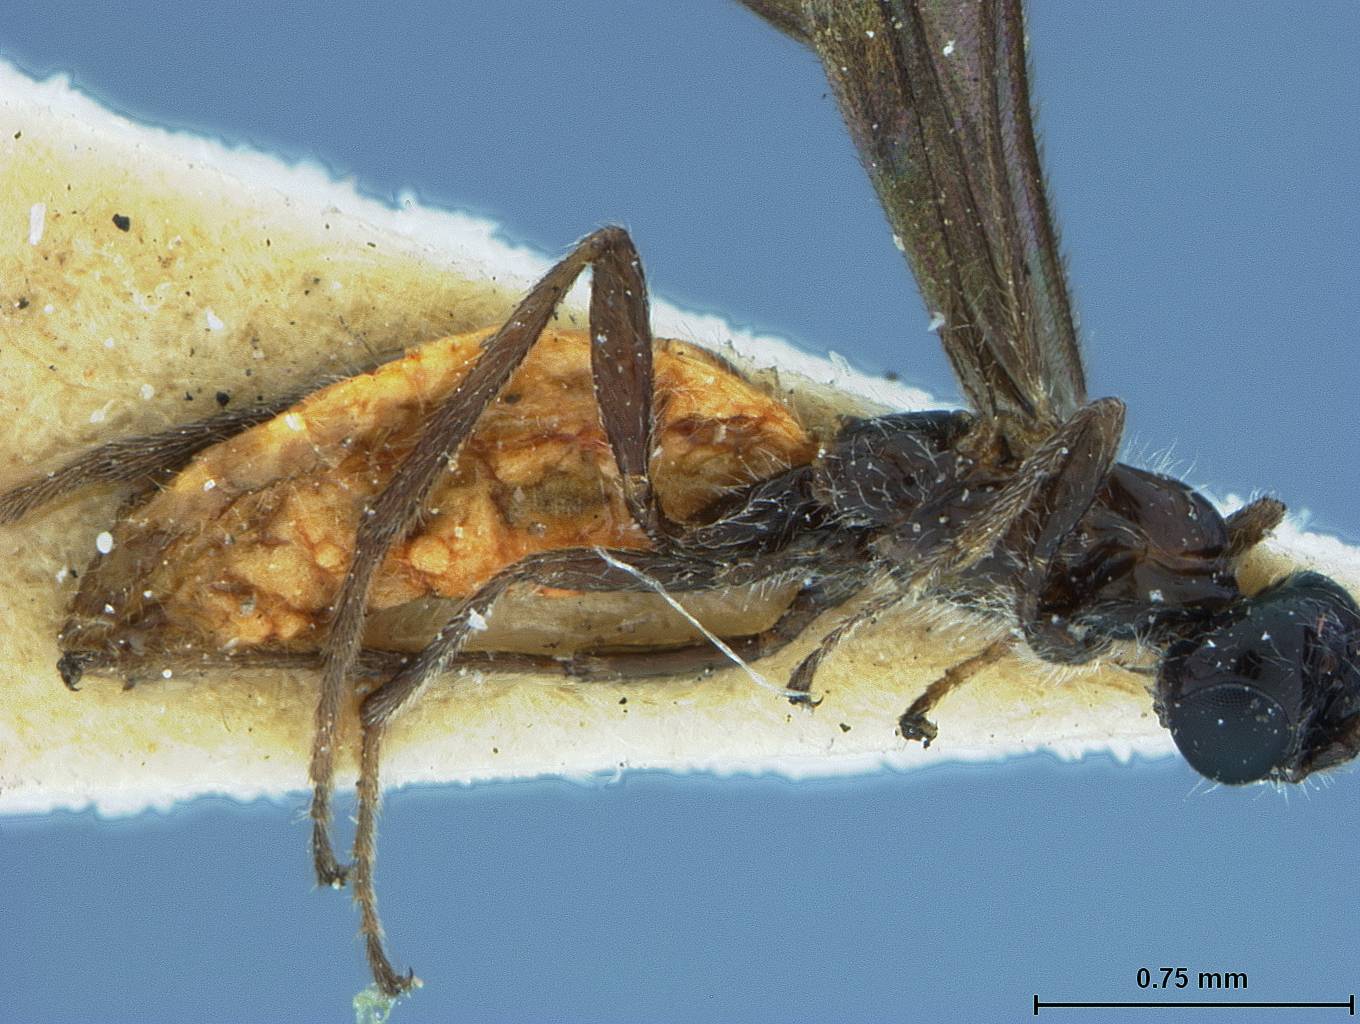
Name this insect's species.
Bracon semingis
